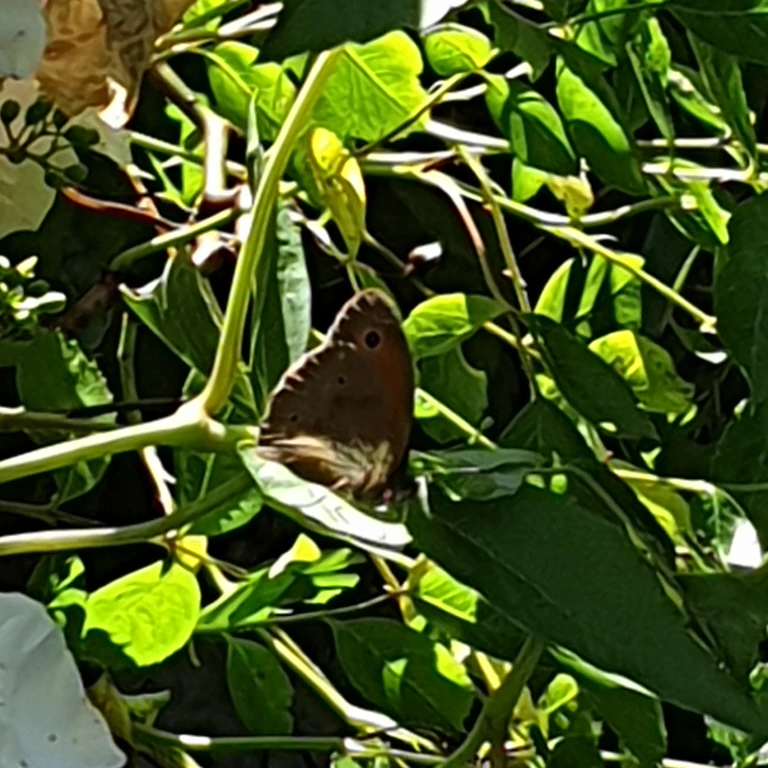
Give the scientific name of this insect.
Maniola jurtina
